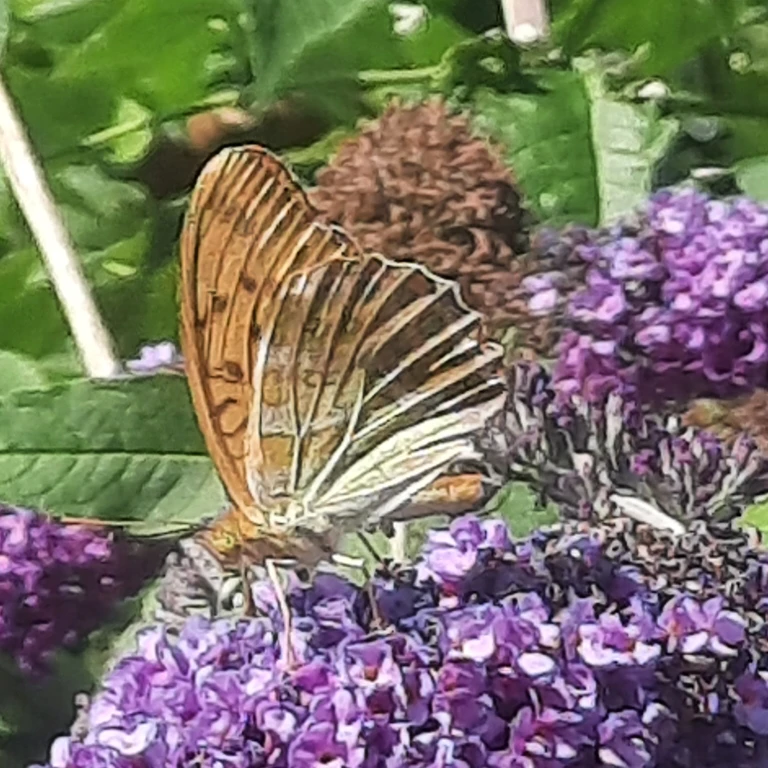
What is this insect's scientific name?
Argynnis paphia
